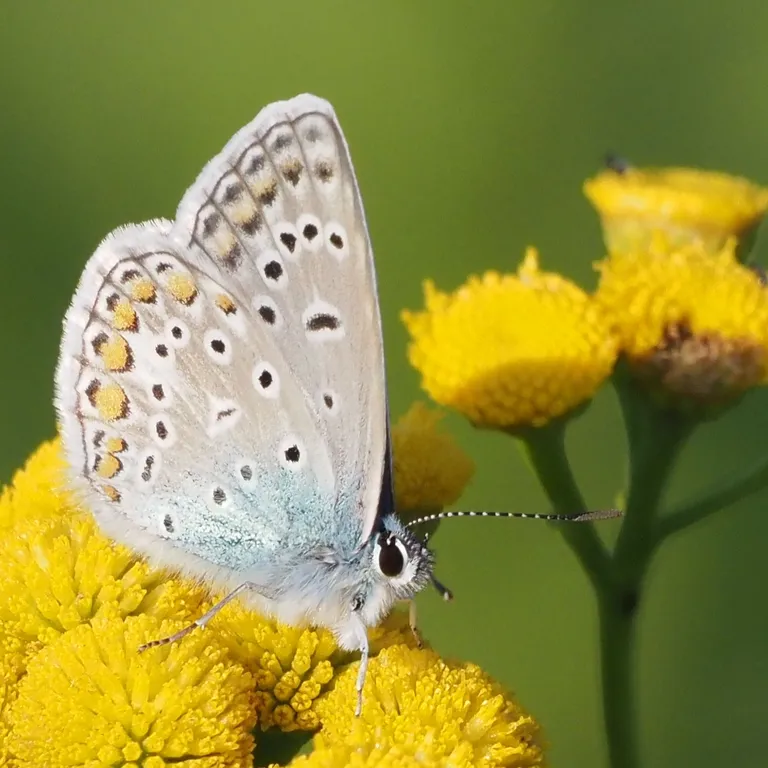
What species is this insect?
Polyommatus icarus
